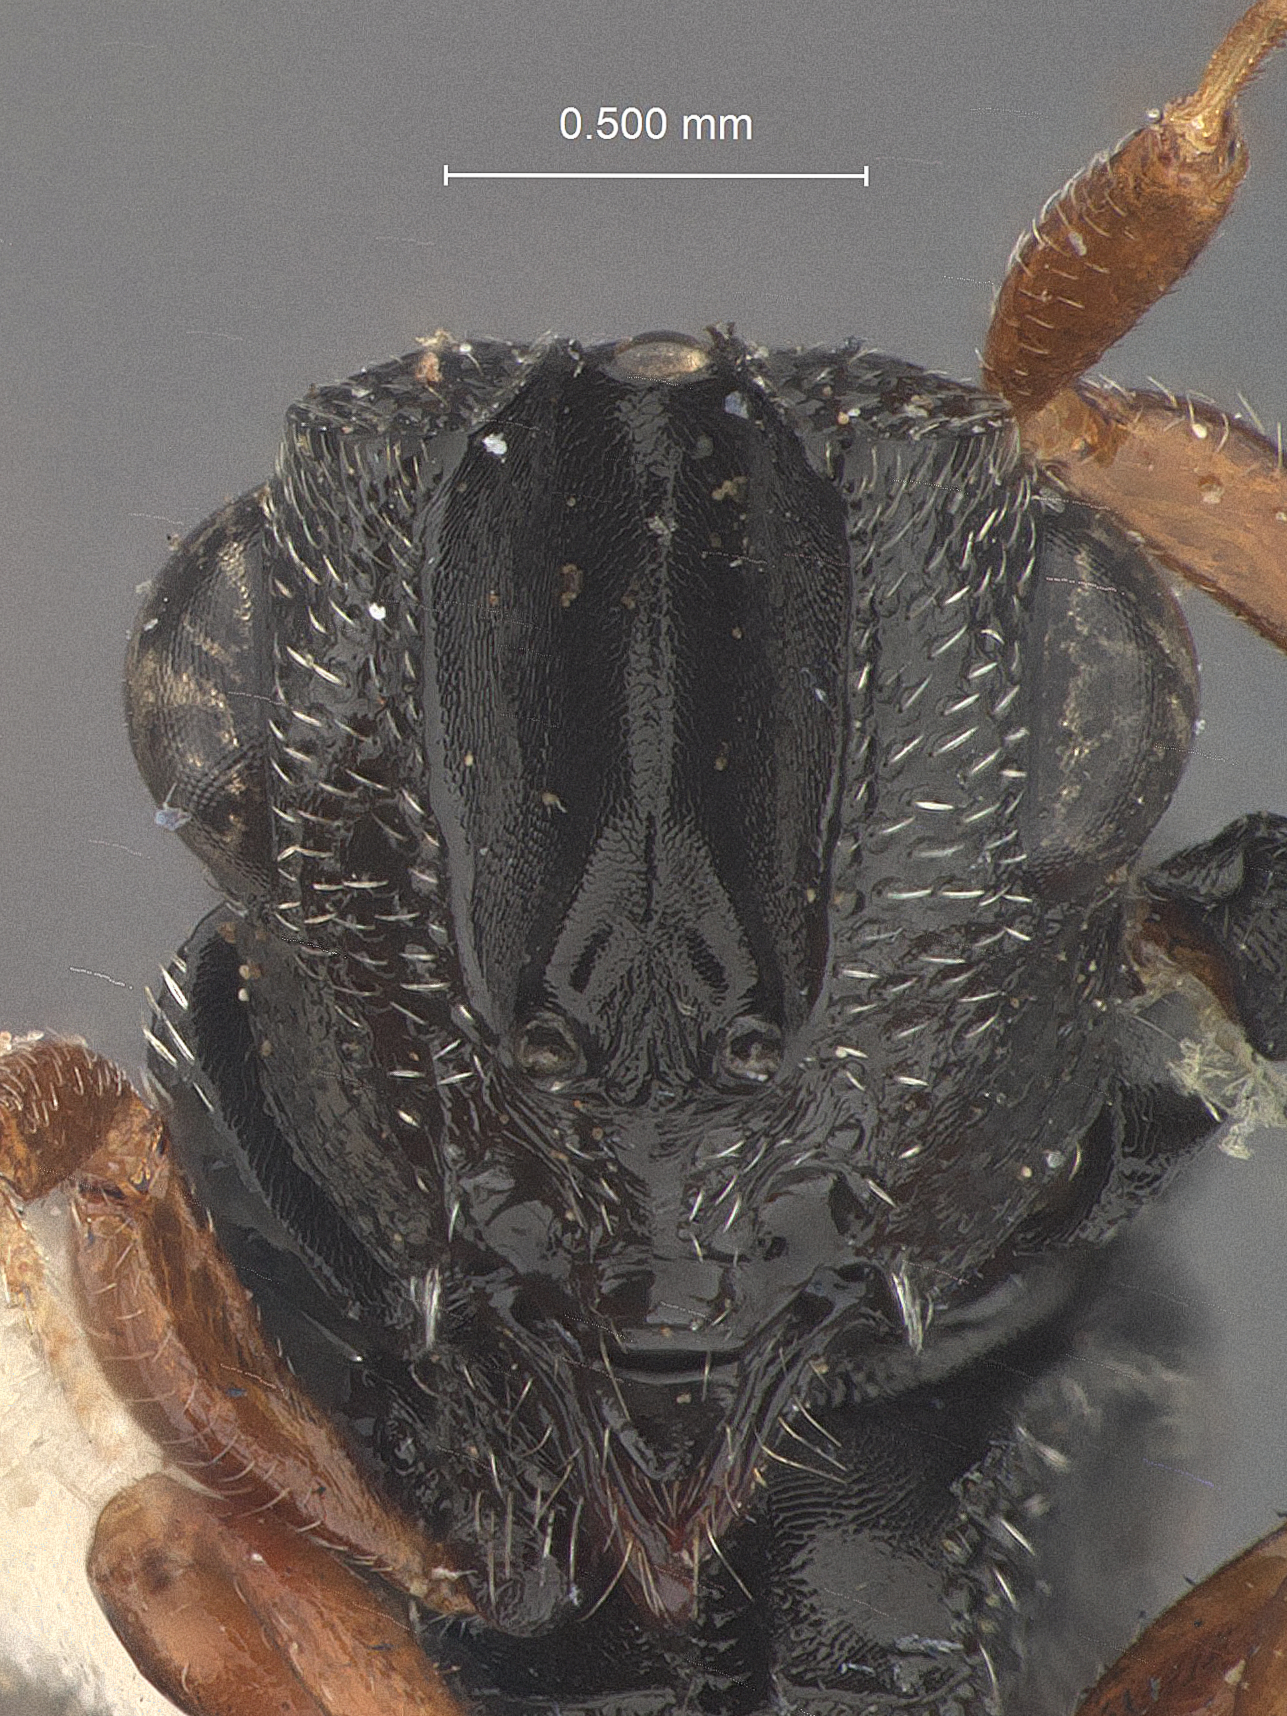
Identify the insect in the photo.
Dirhinus lucilliae
